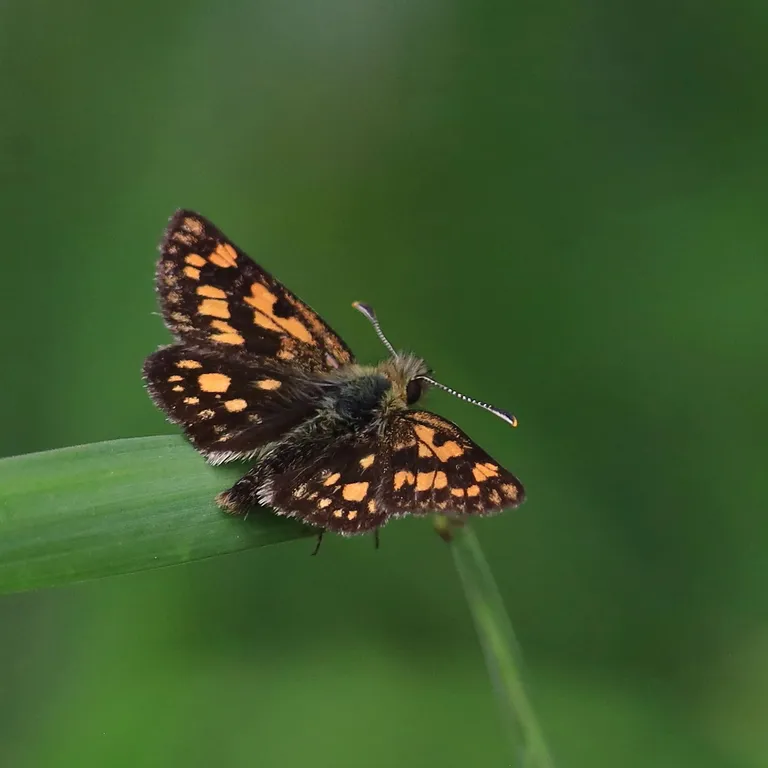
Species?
Carterocephalus palaemon
